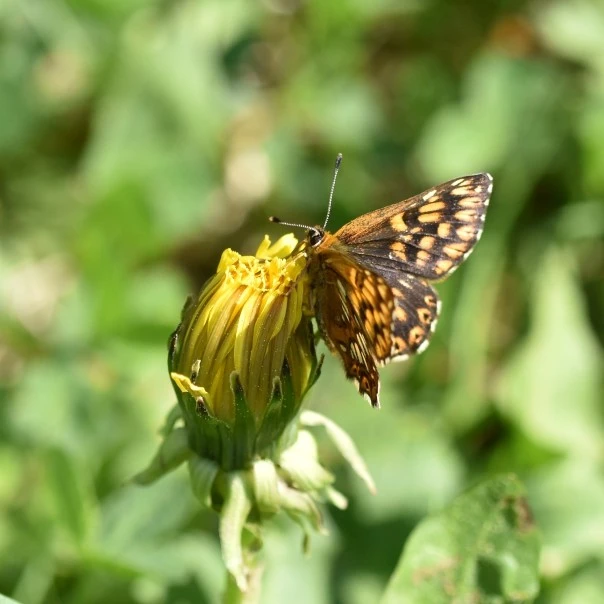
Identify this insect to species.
Hamearis lucina
